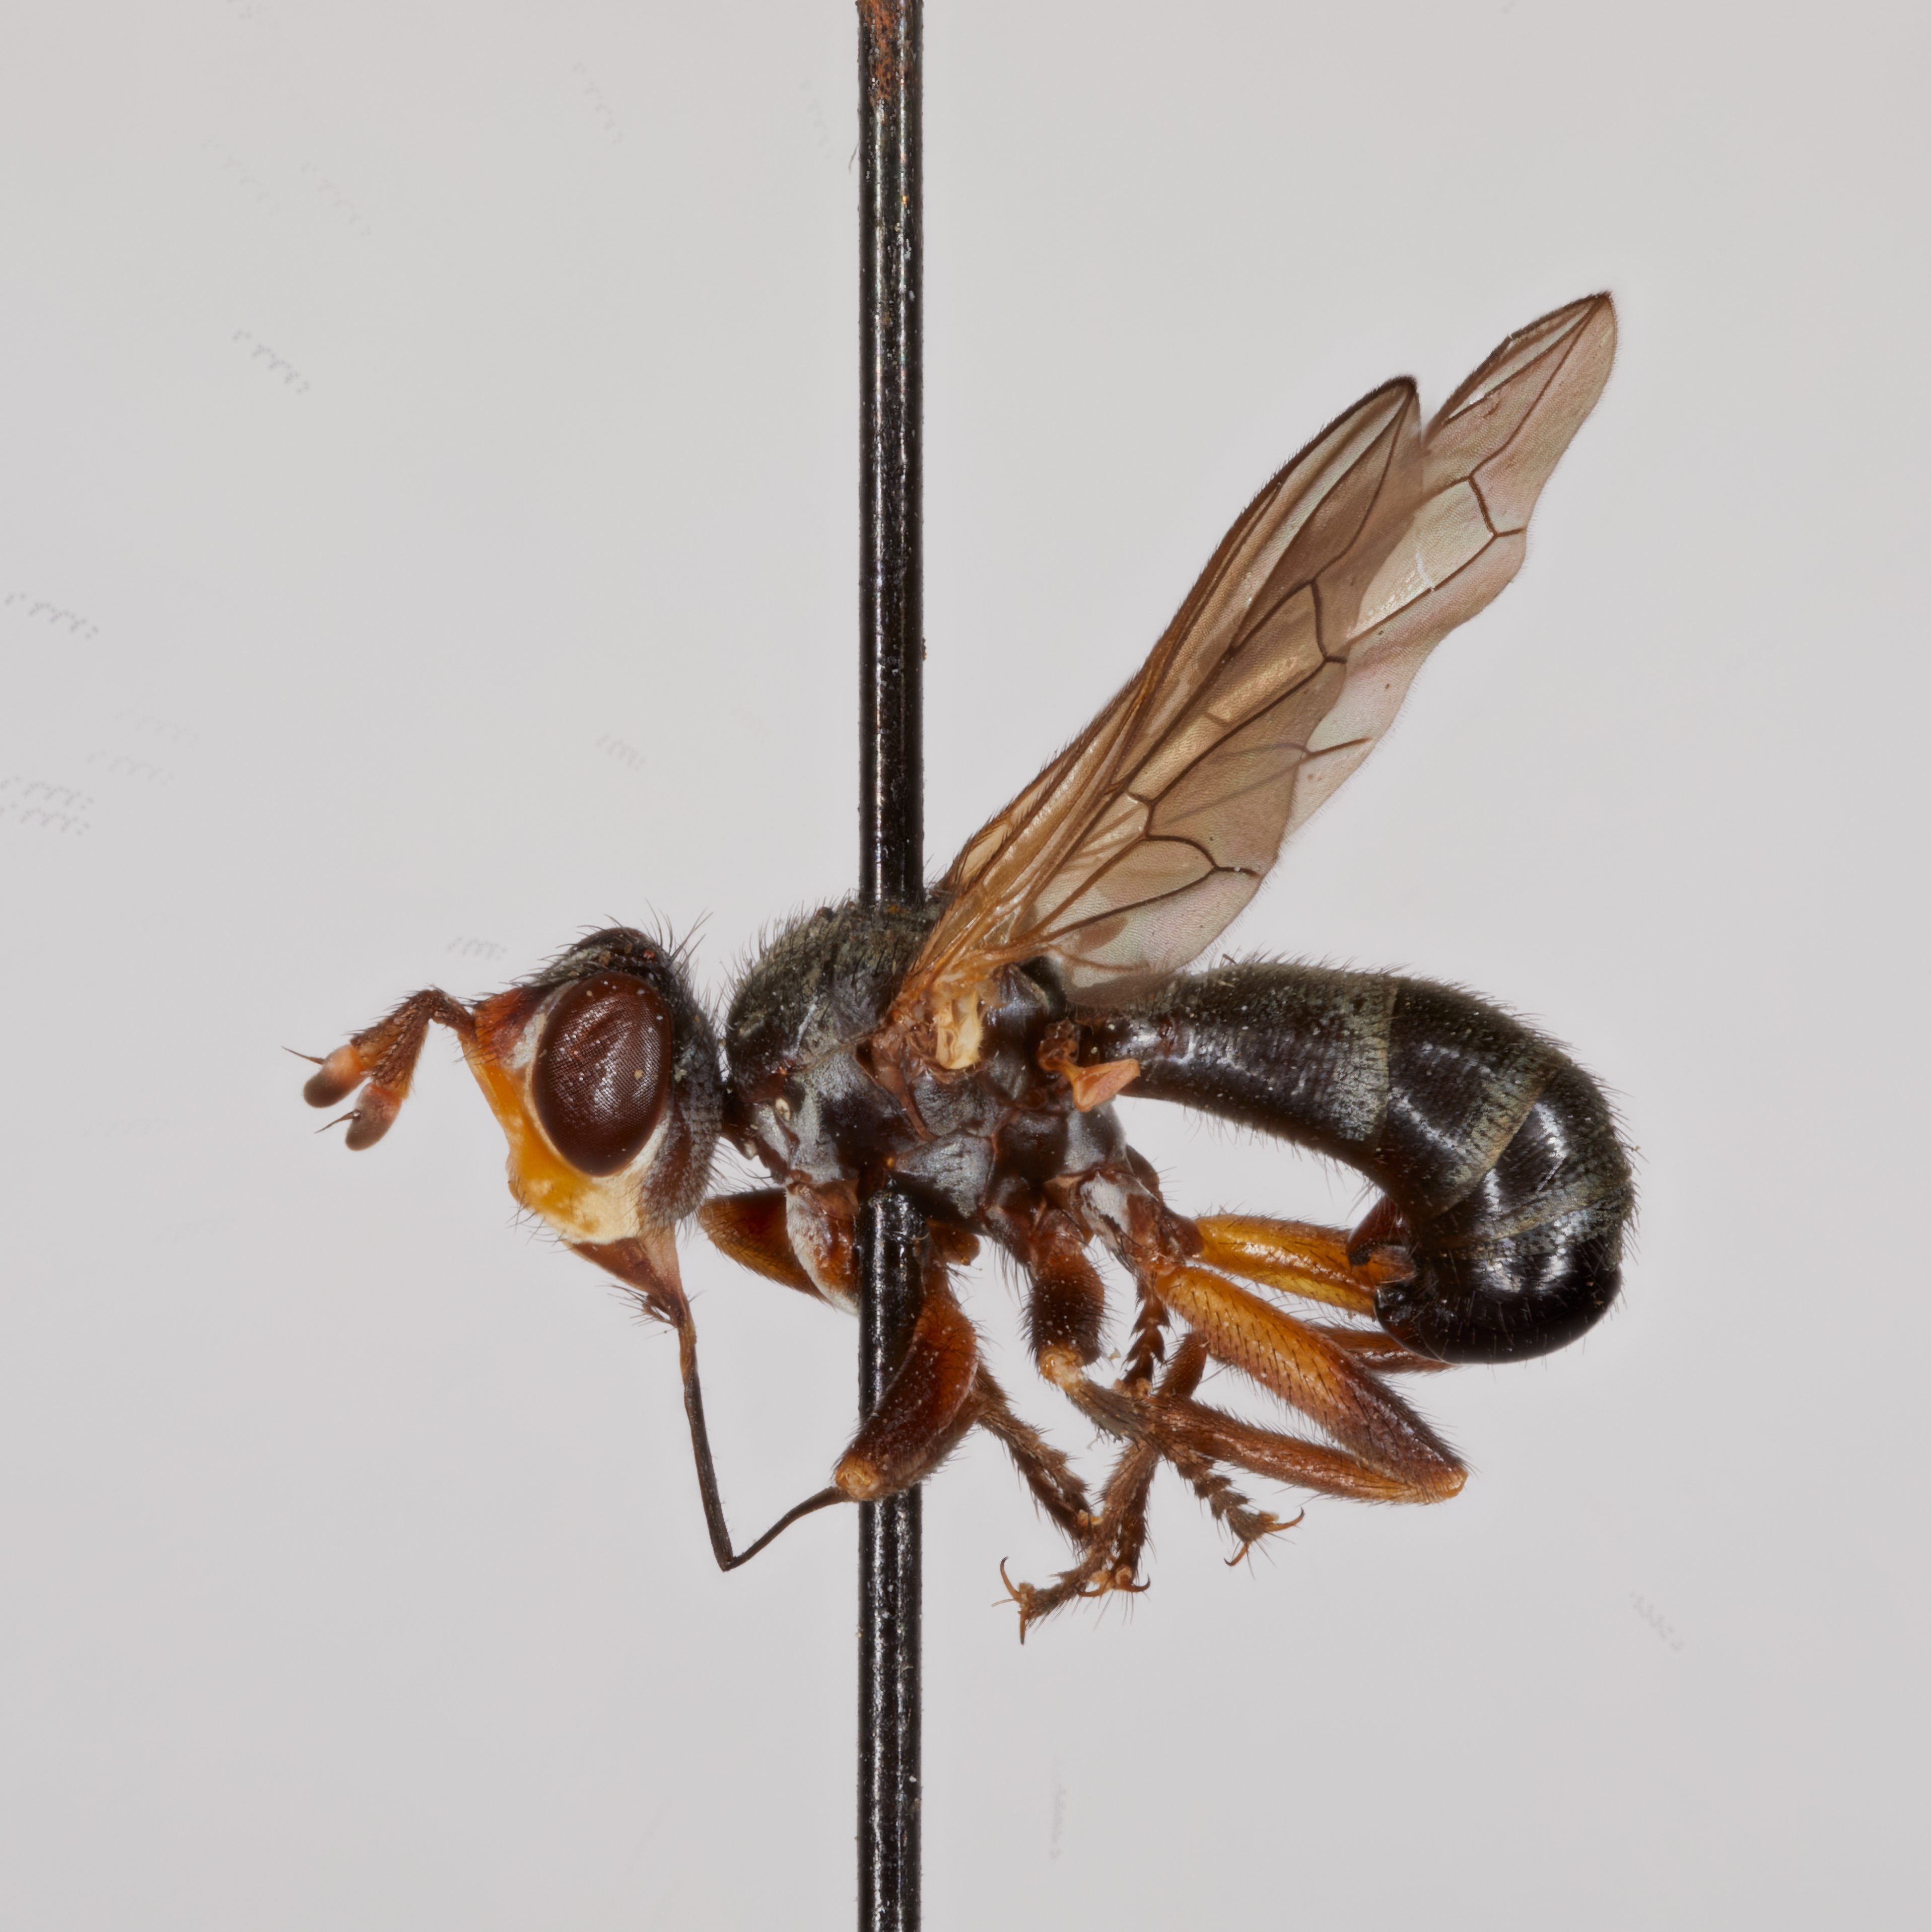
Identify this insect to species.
Thecophora sauteri (also Occemyia sauteri)
